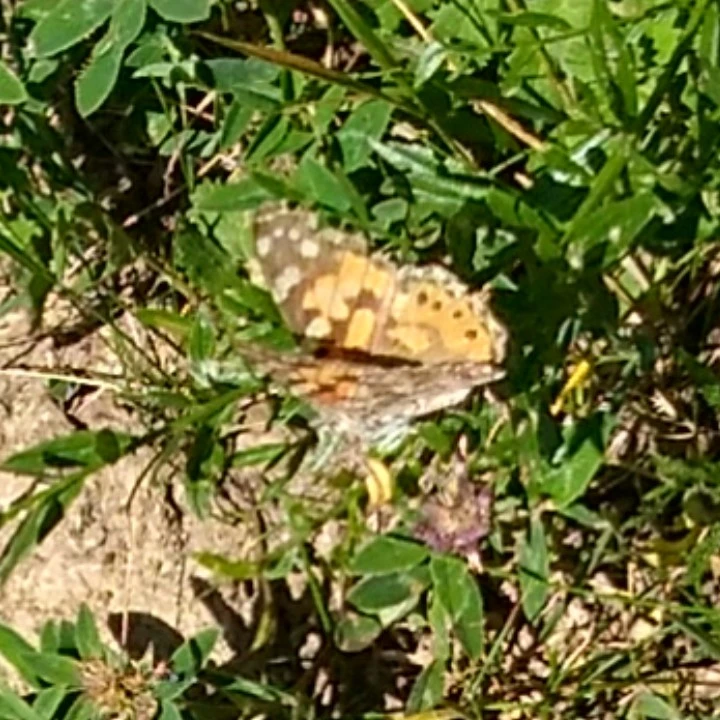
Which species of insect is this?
Vanessa cardui
